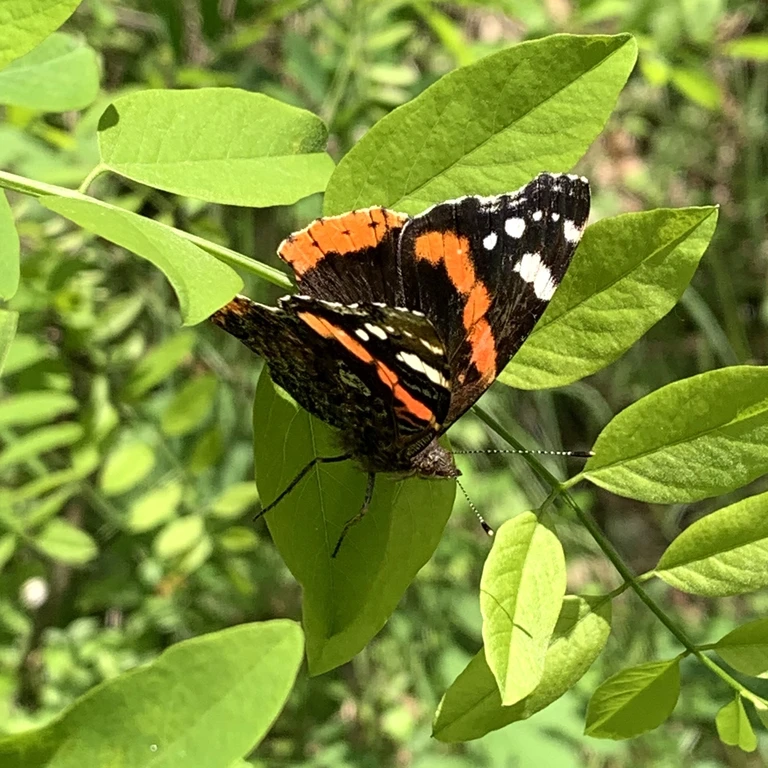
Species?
Vanessa atalanta
